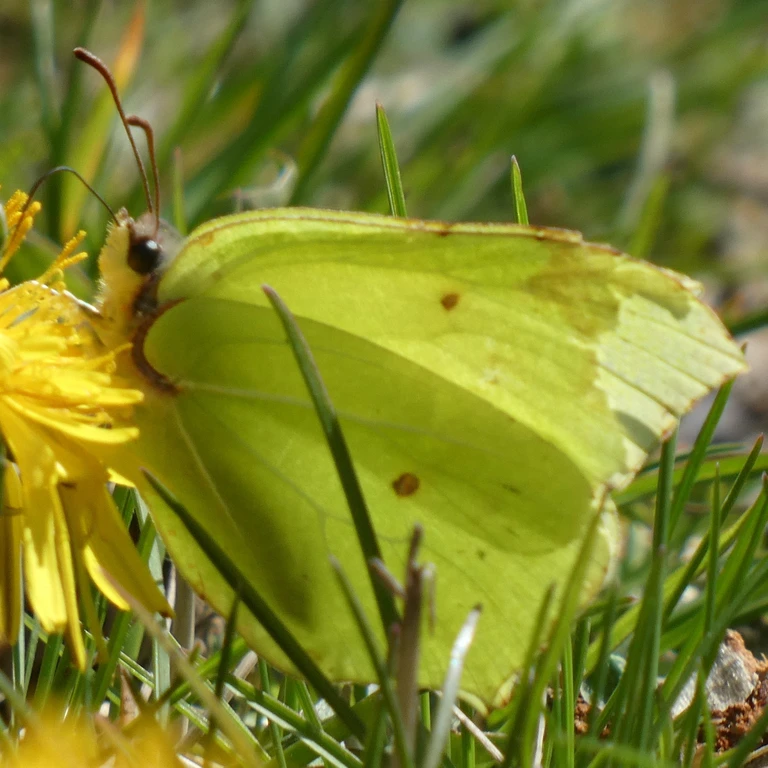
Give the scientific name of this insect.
Gonepteryx rhamni
